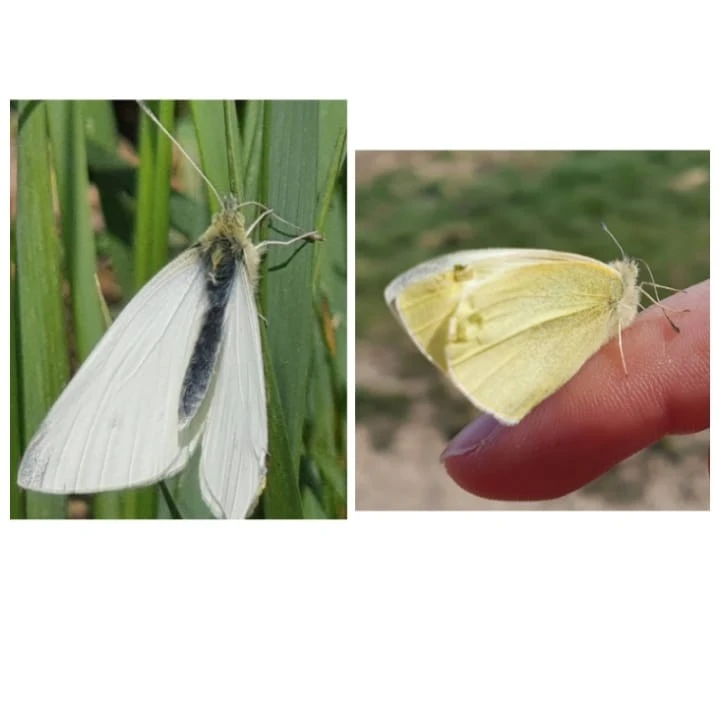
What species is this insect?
Pieris rapae
